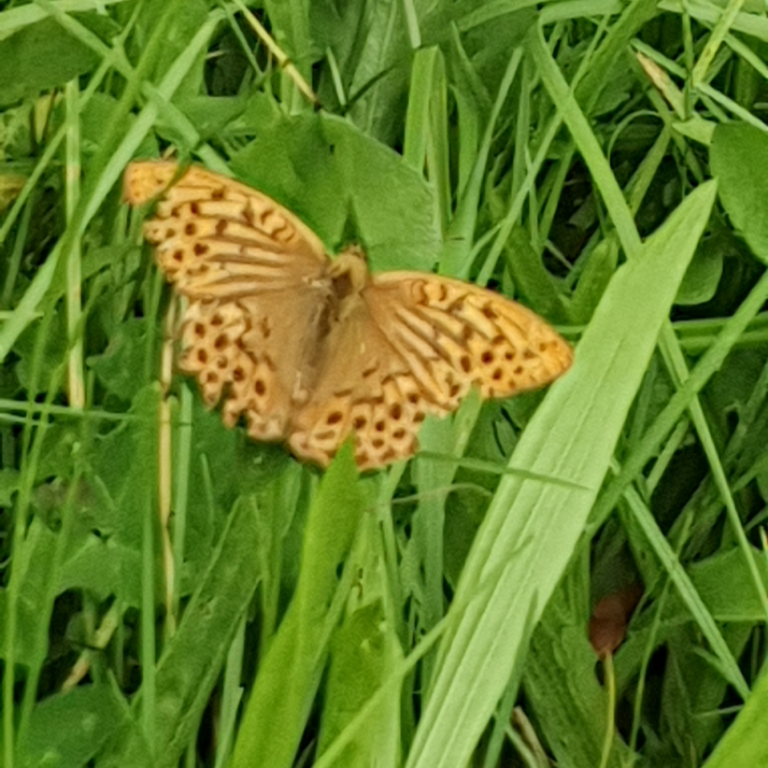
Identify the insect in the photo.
Argynnis paphia
